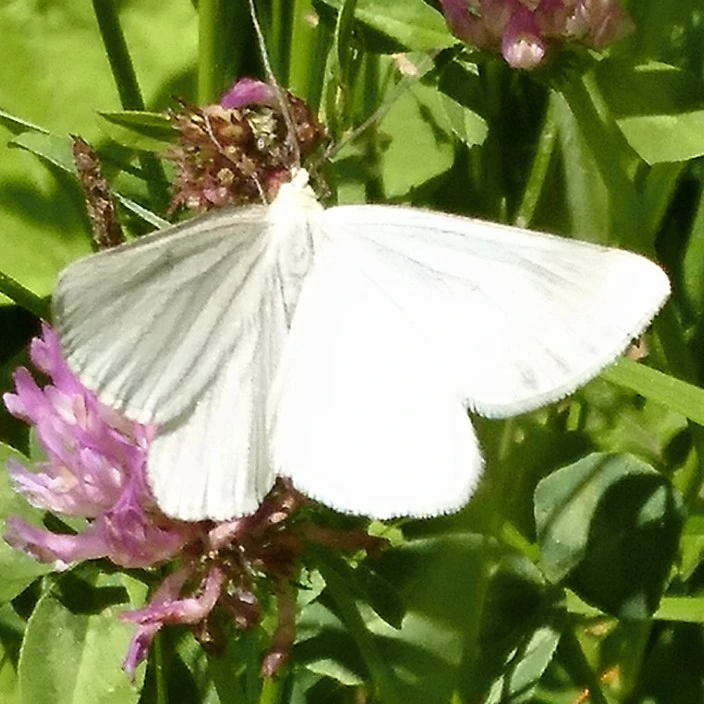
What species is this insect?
Siona lineata
